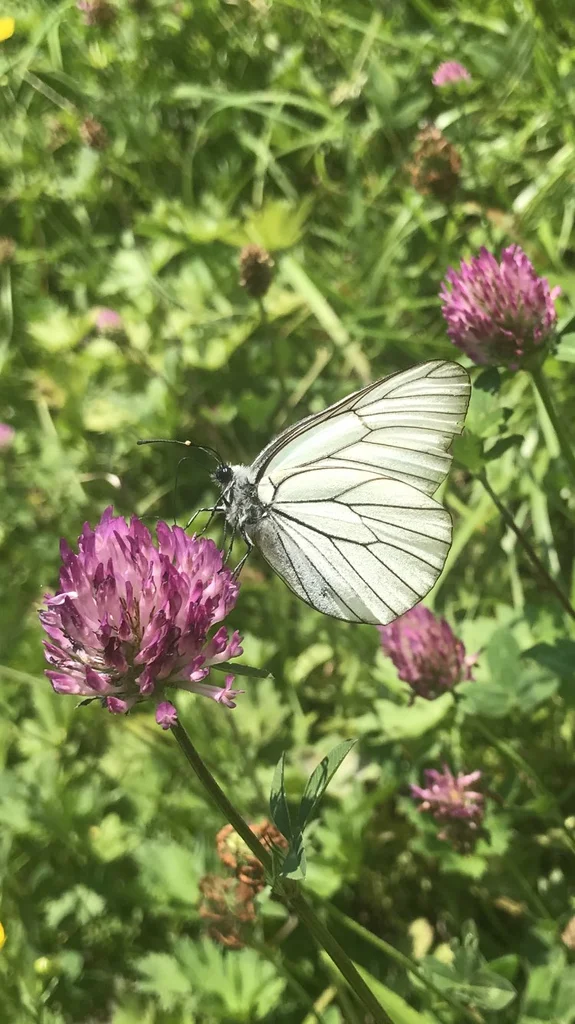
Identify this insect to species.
Aporia crataegi
